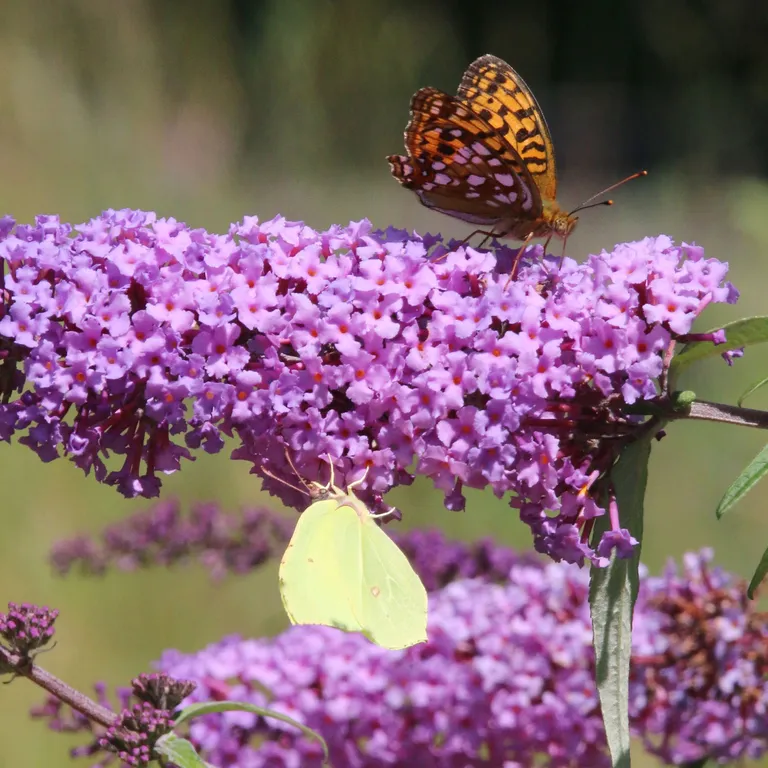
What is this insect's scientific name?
Gonepteryx rhamni
